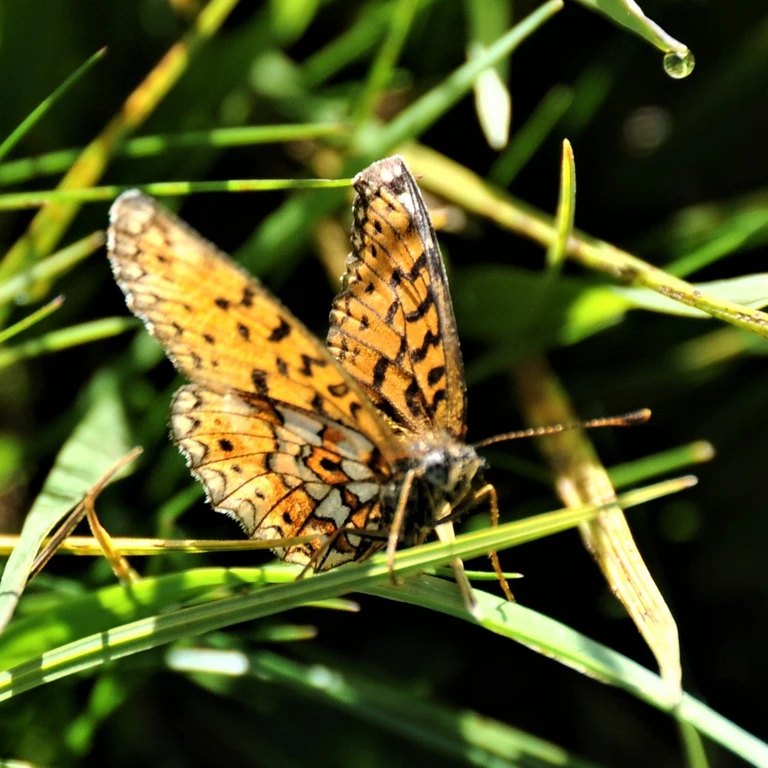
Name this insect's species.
Boloria selene
